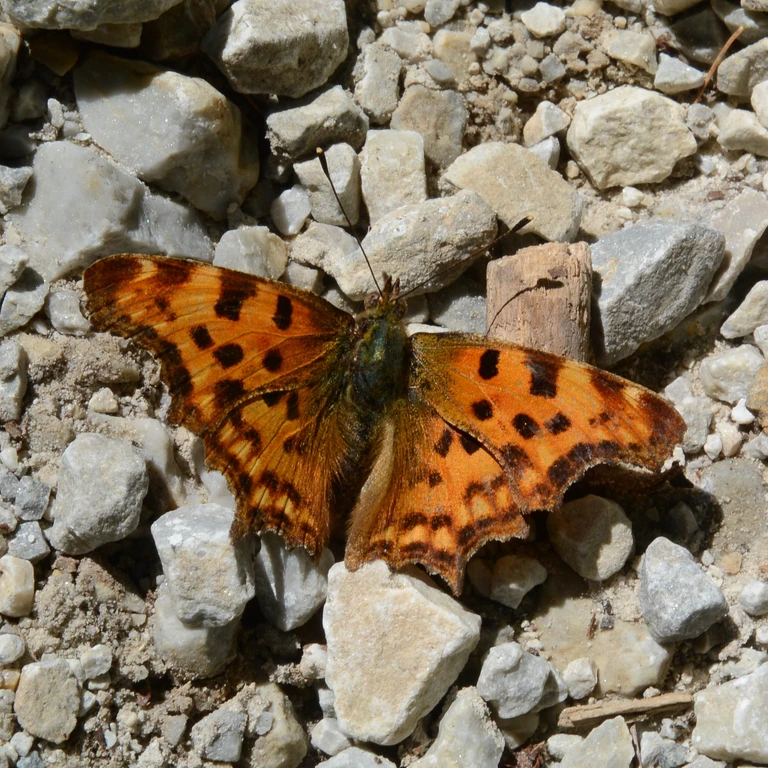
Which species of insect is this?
Polygonia c-album
